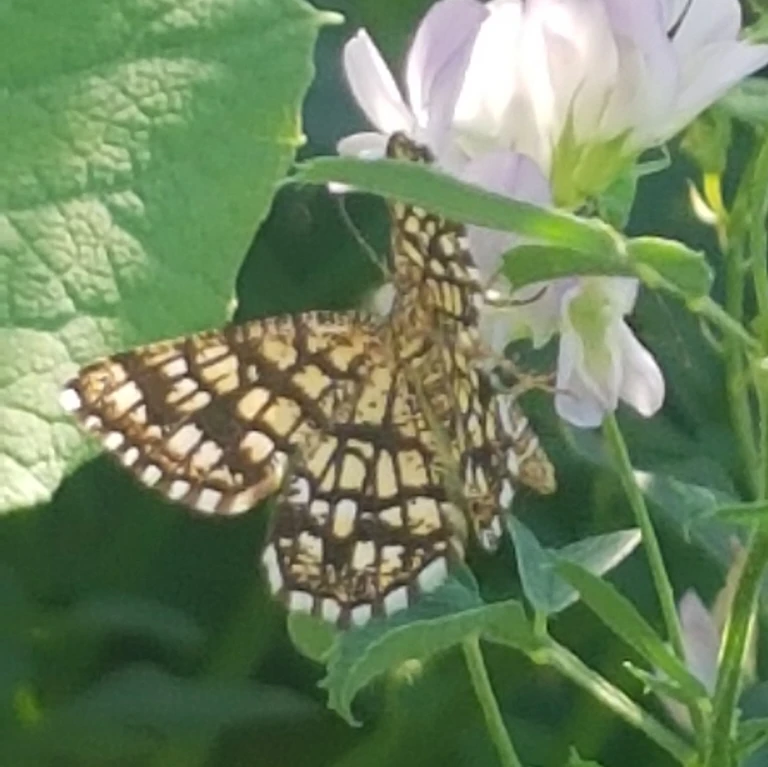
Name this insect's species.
Chiasmia clathrata
